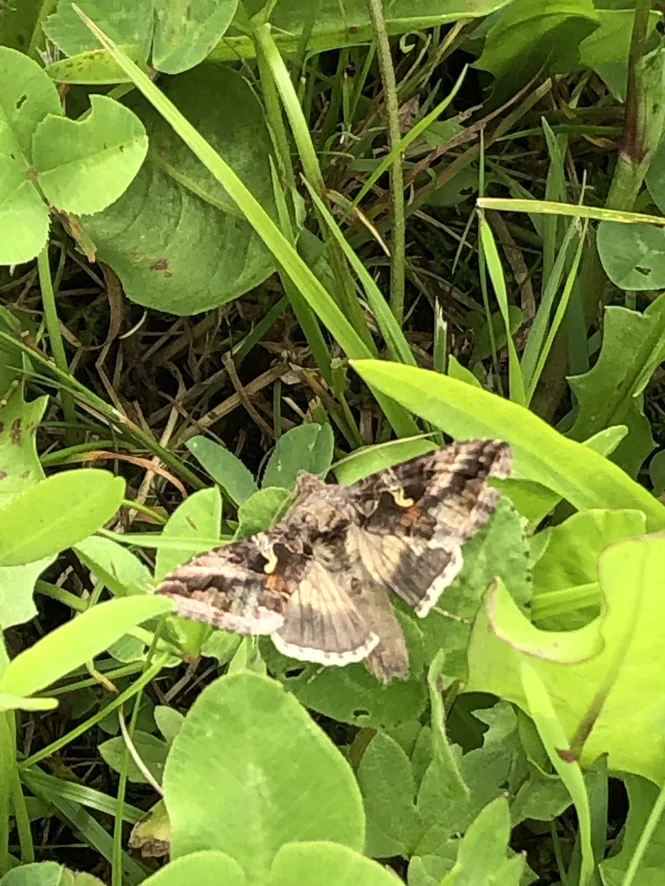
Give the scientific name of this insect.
Autographa gamma
